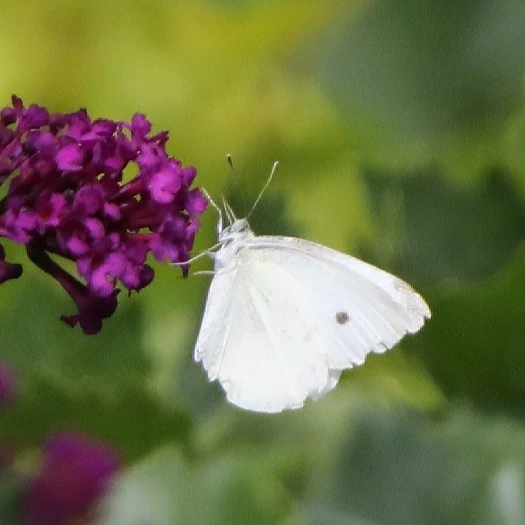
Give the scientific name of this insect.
Pieris rapae
